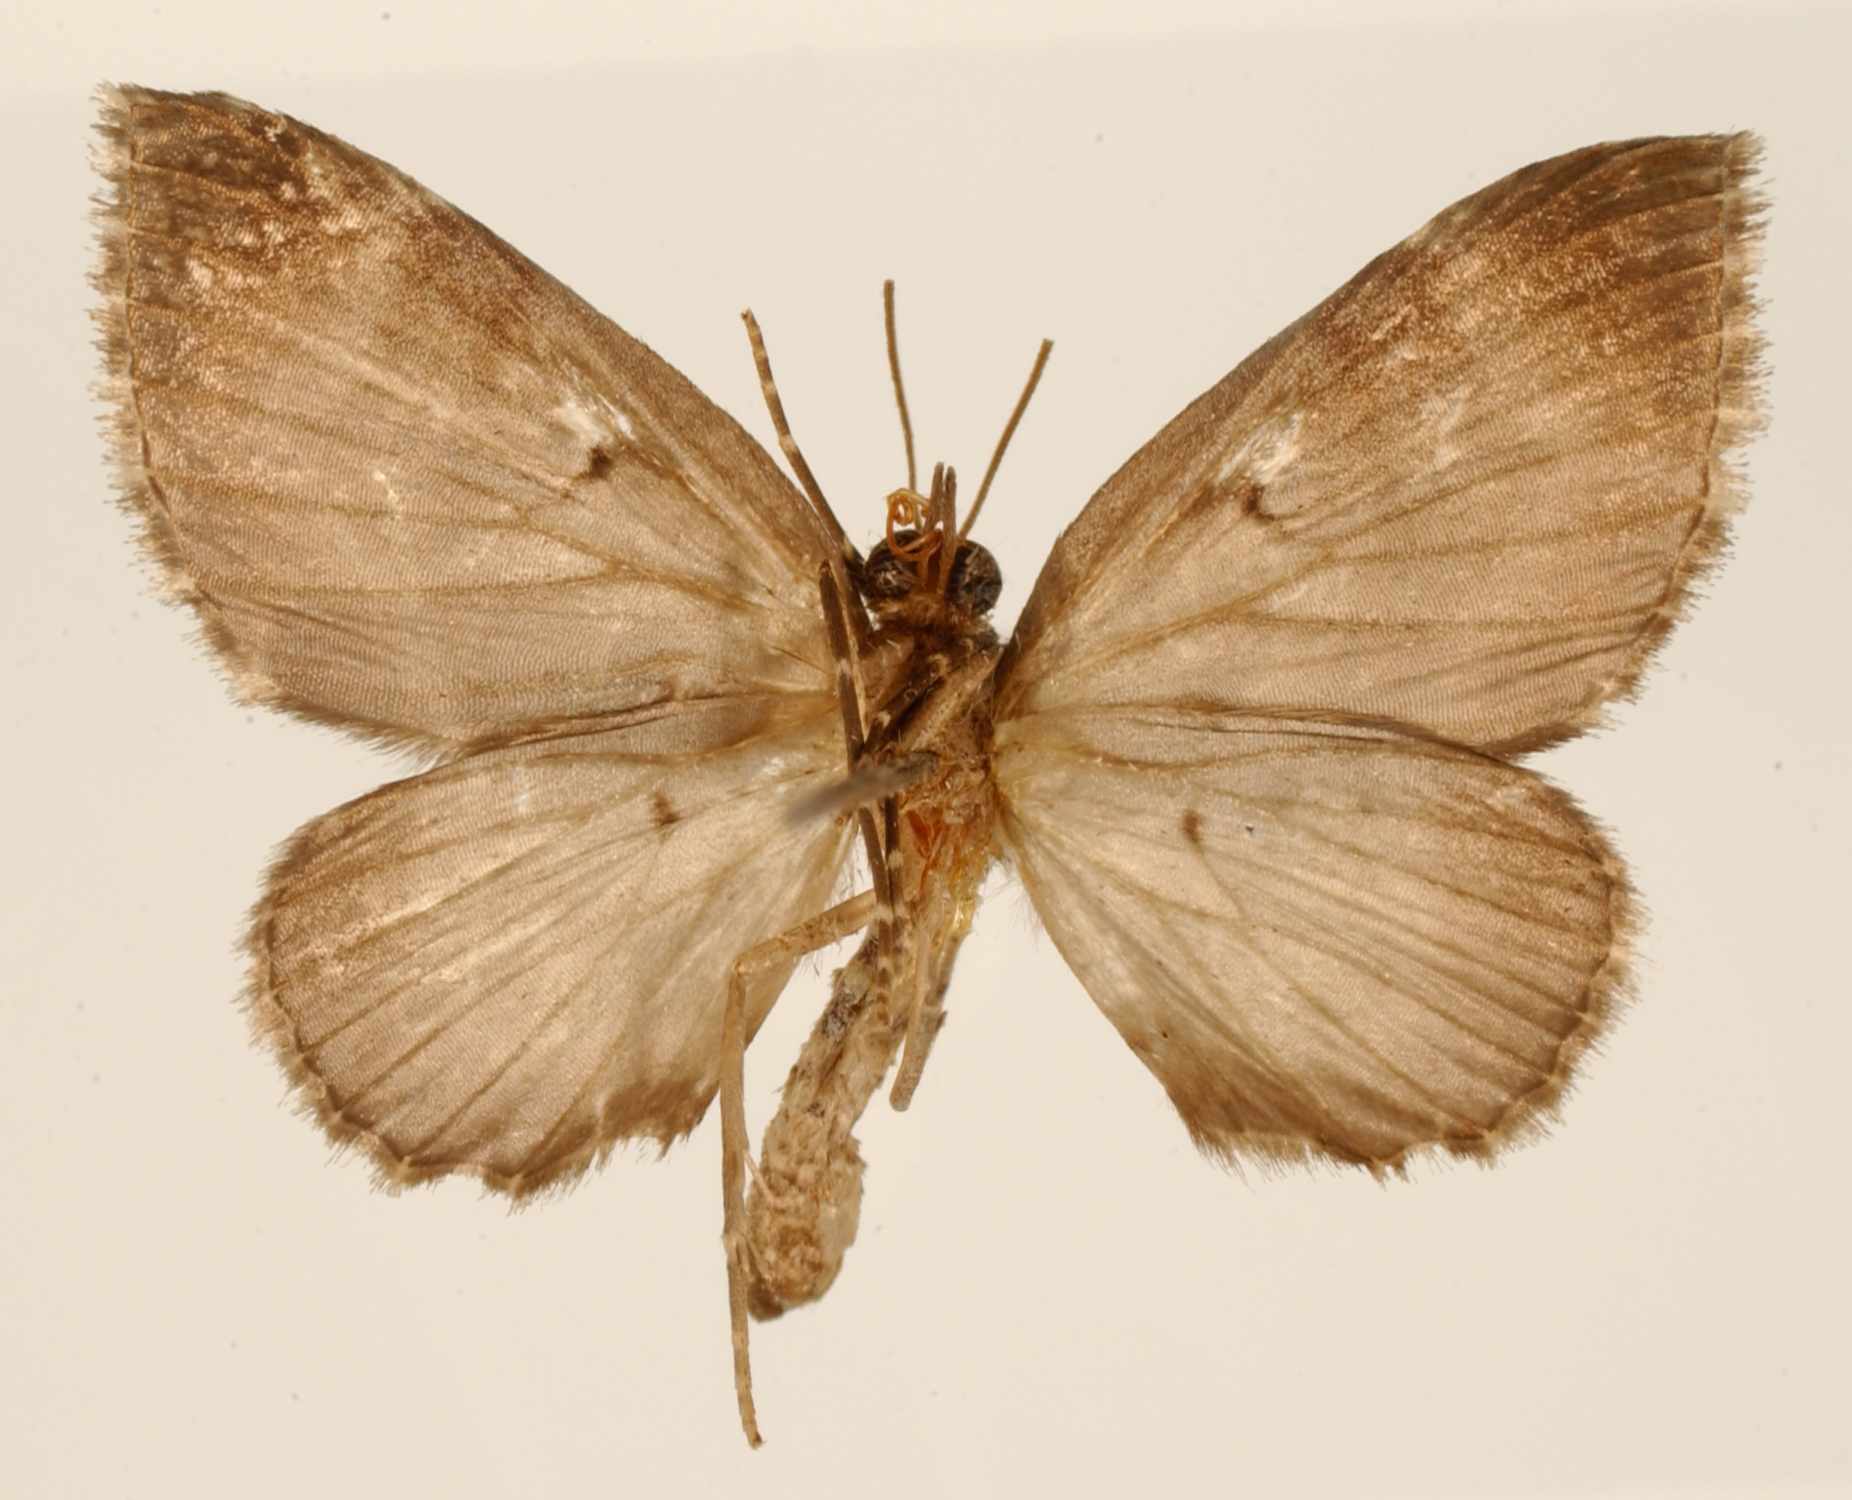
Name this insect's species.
Cidaria pizarrena
